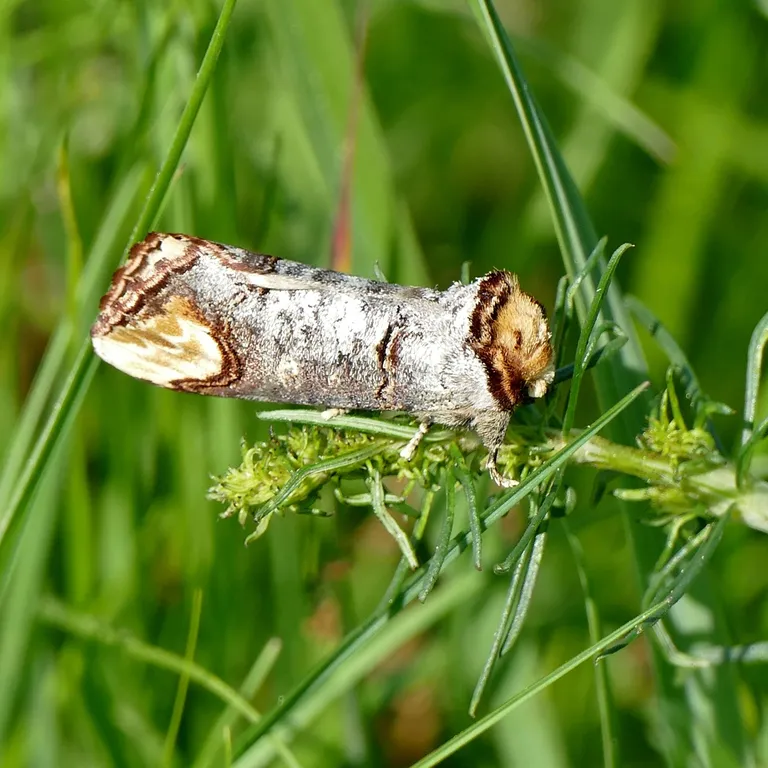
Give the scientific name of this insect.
Phalera bucephala
